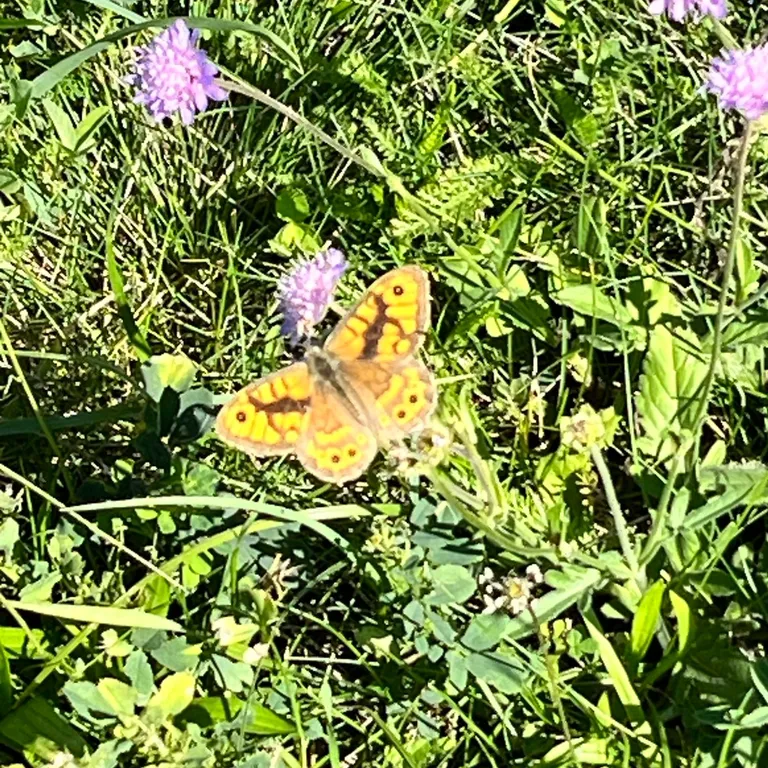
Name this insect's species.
Lasiommata megera (also Pararge megera)
